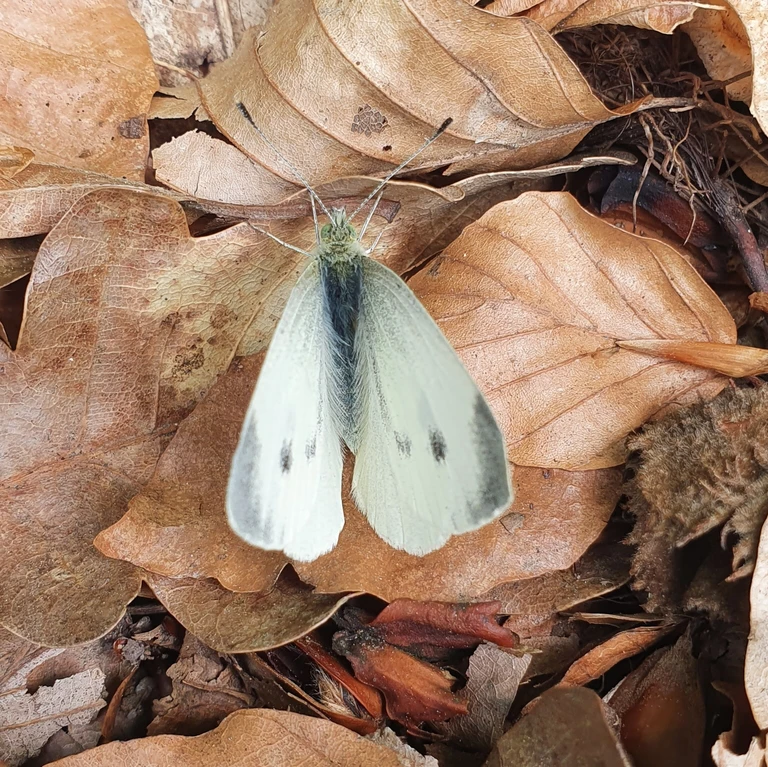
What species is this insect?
Pieris mannii
